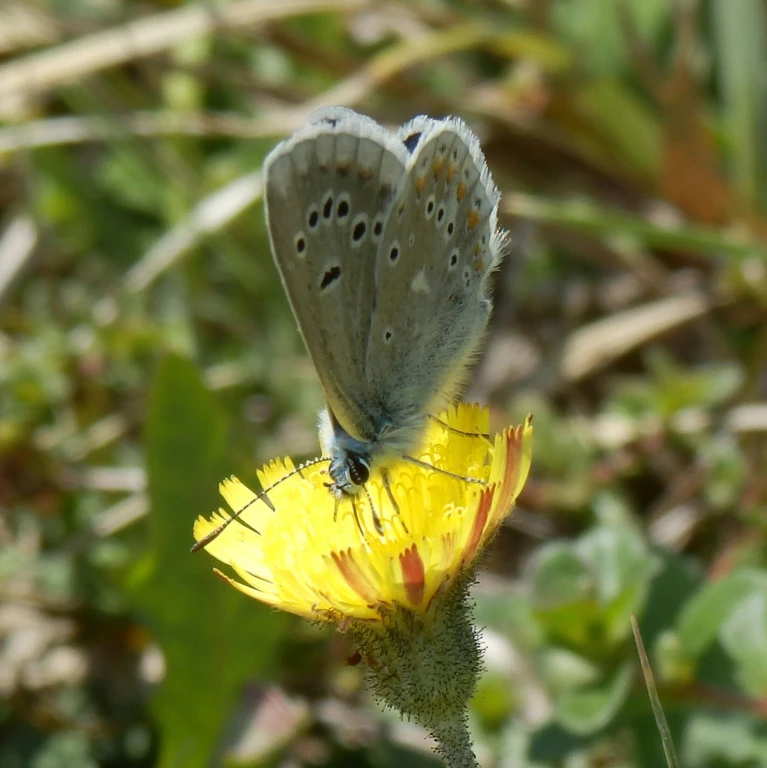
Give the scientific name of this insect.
Polyommatus dorylas
